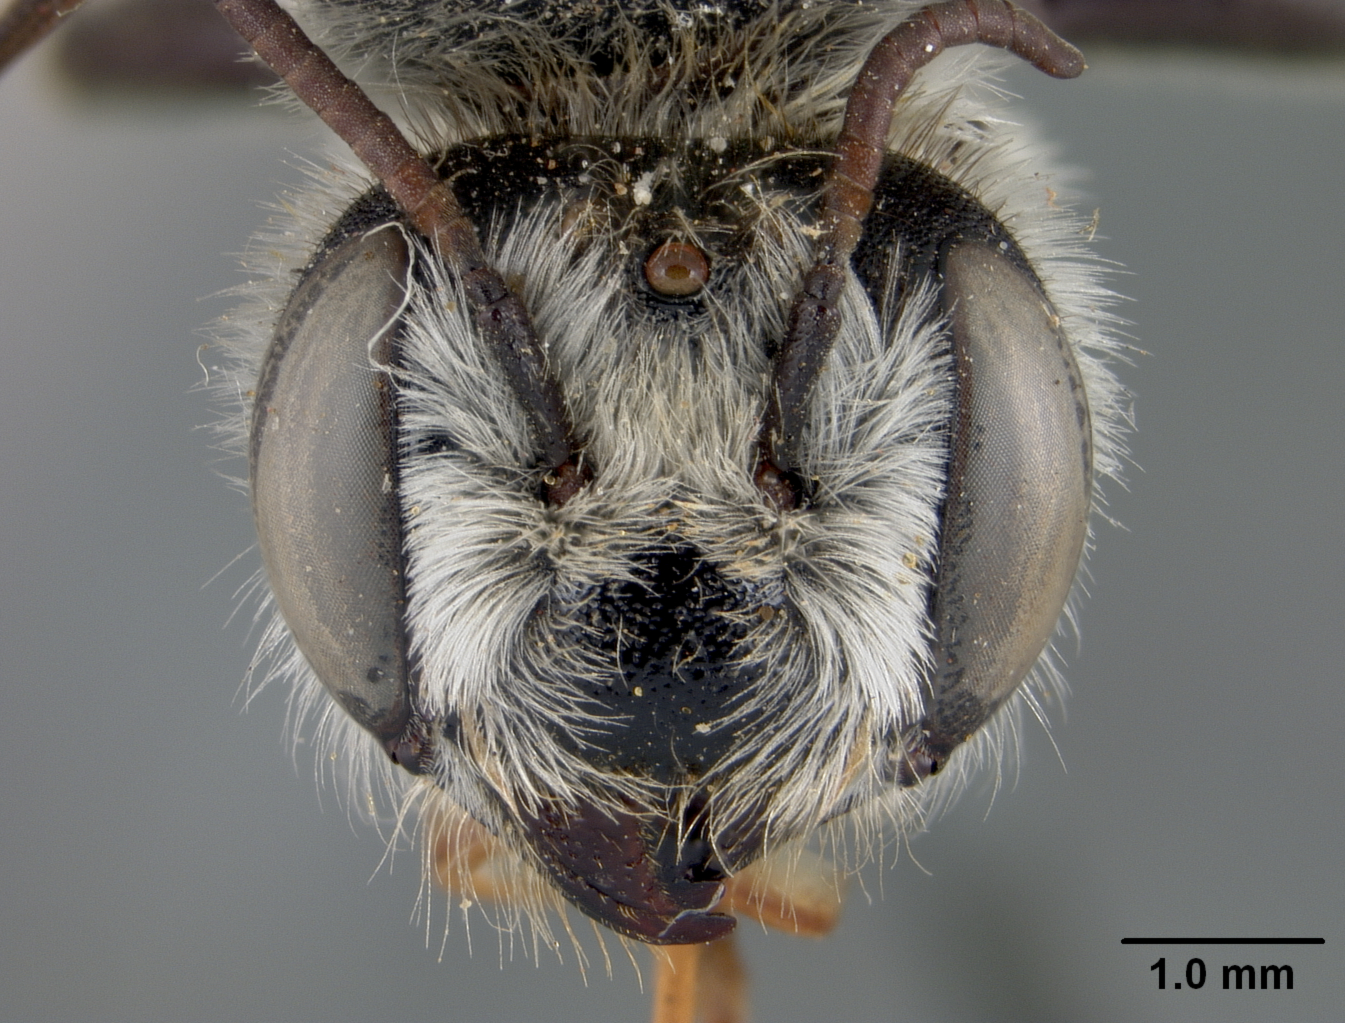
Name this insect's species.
Megachile populi
